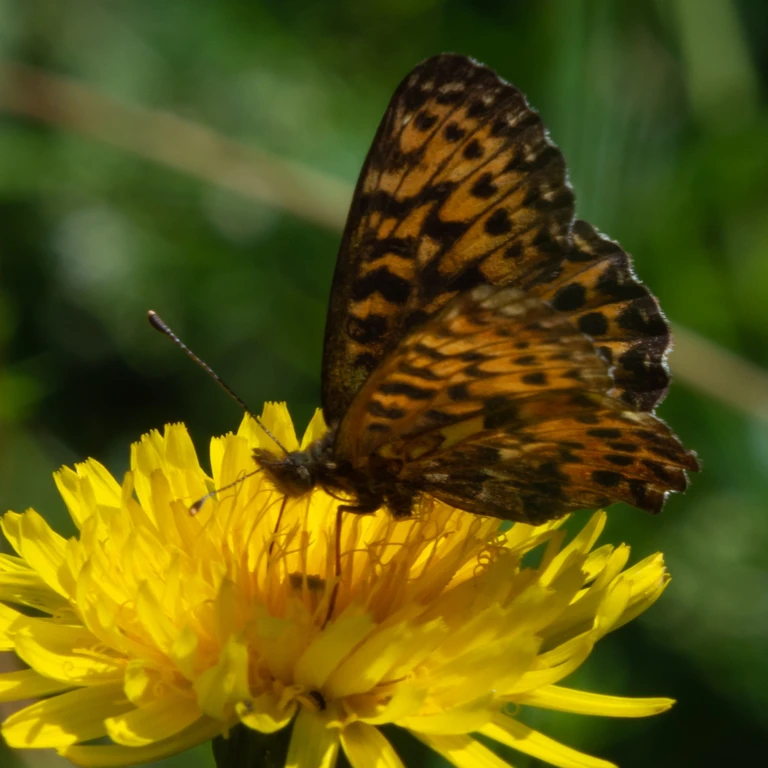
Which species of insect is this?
Boloria titania
